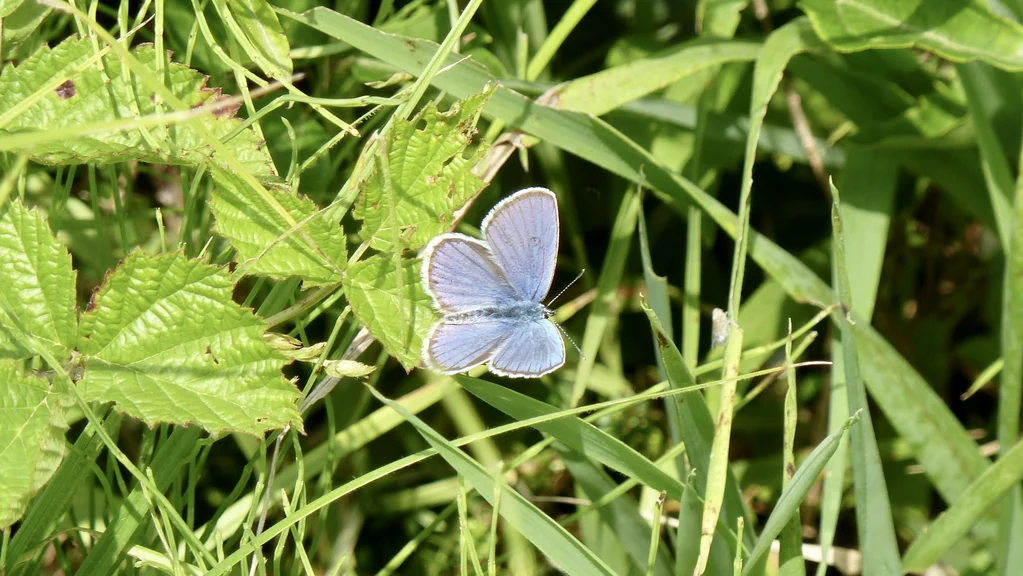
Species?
Cupido argiades (also Elkalyce argiades)
